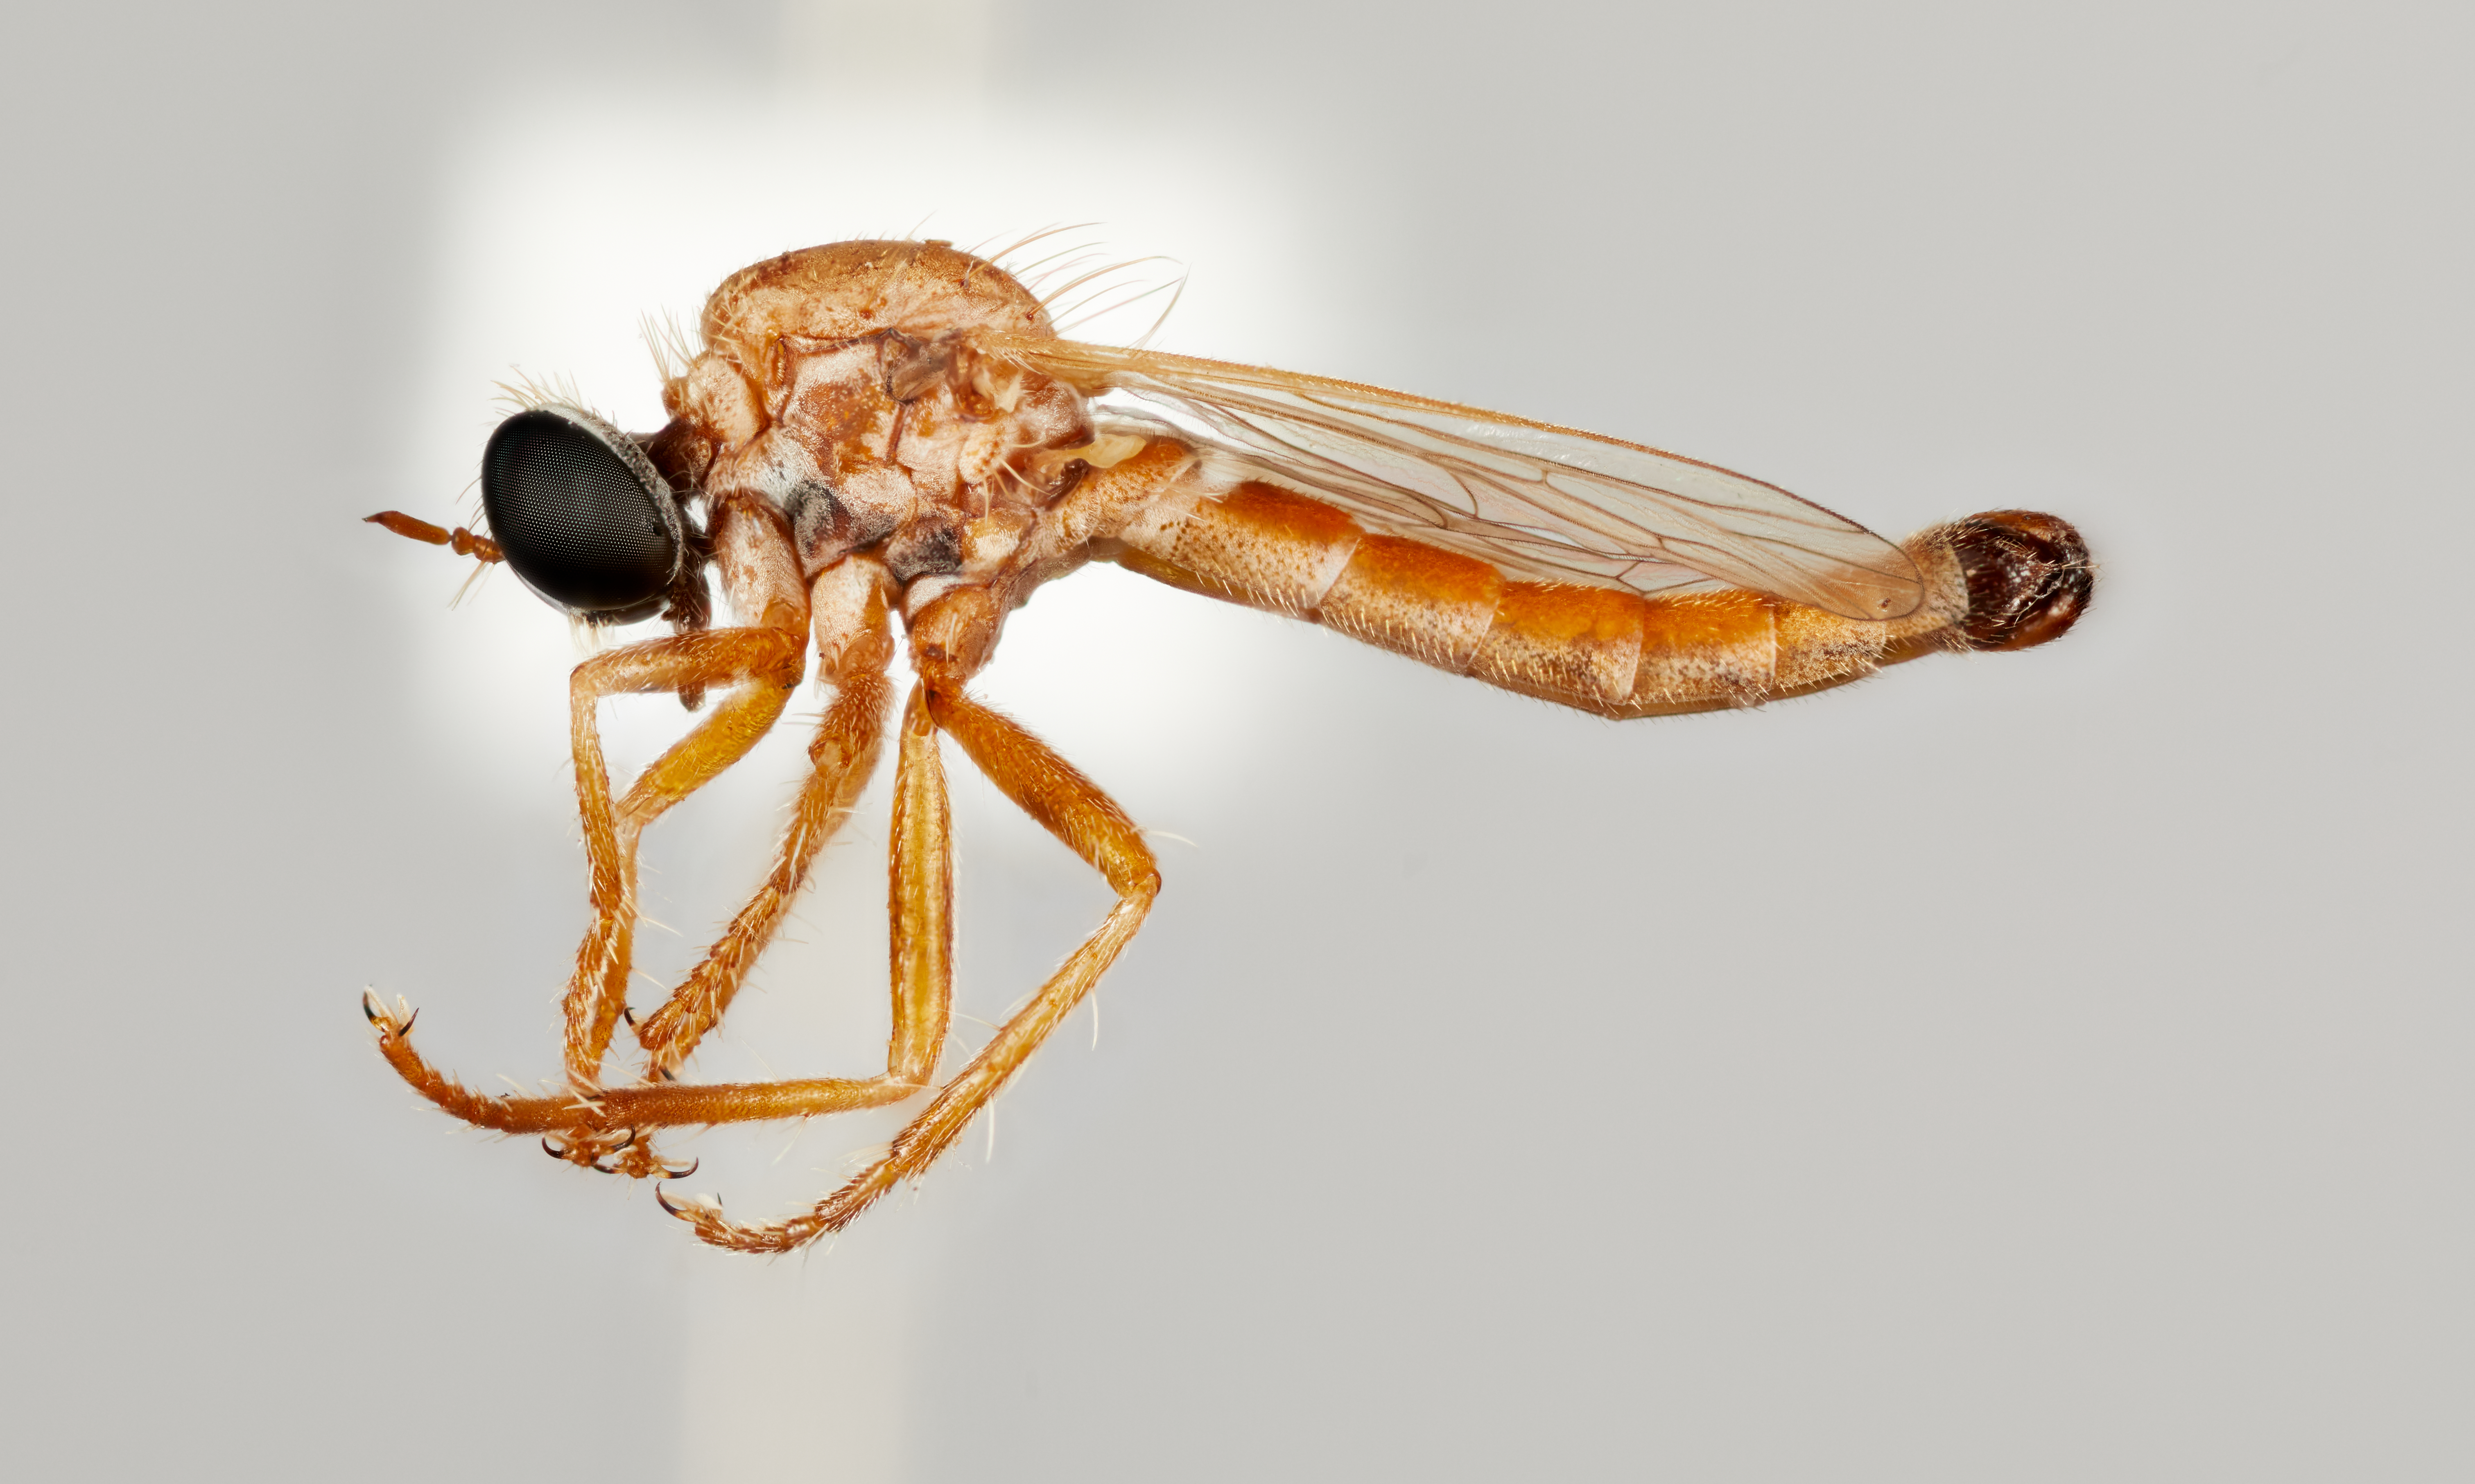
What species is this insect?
Microphontes safra
